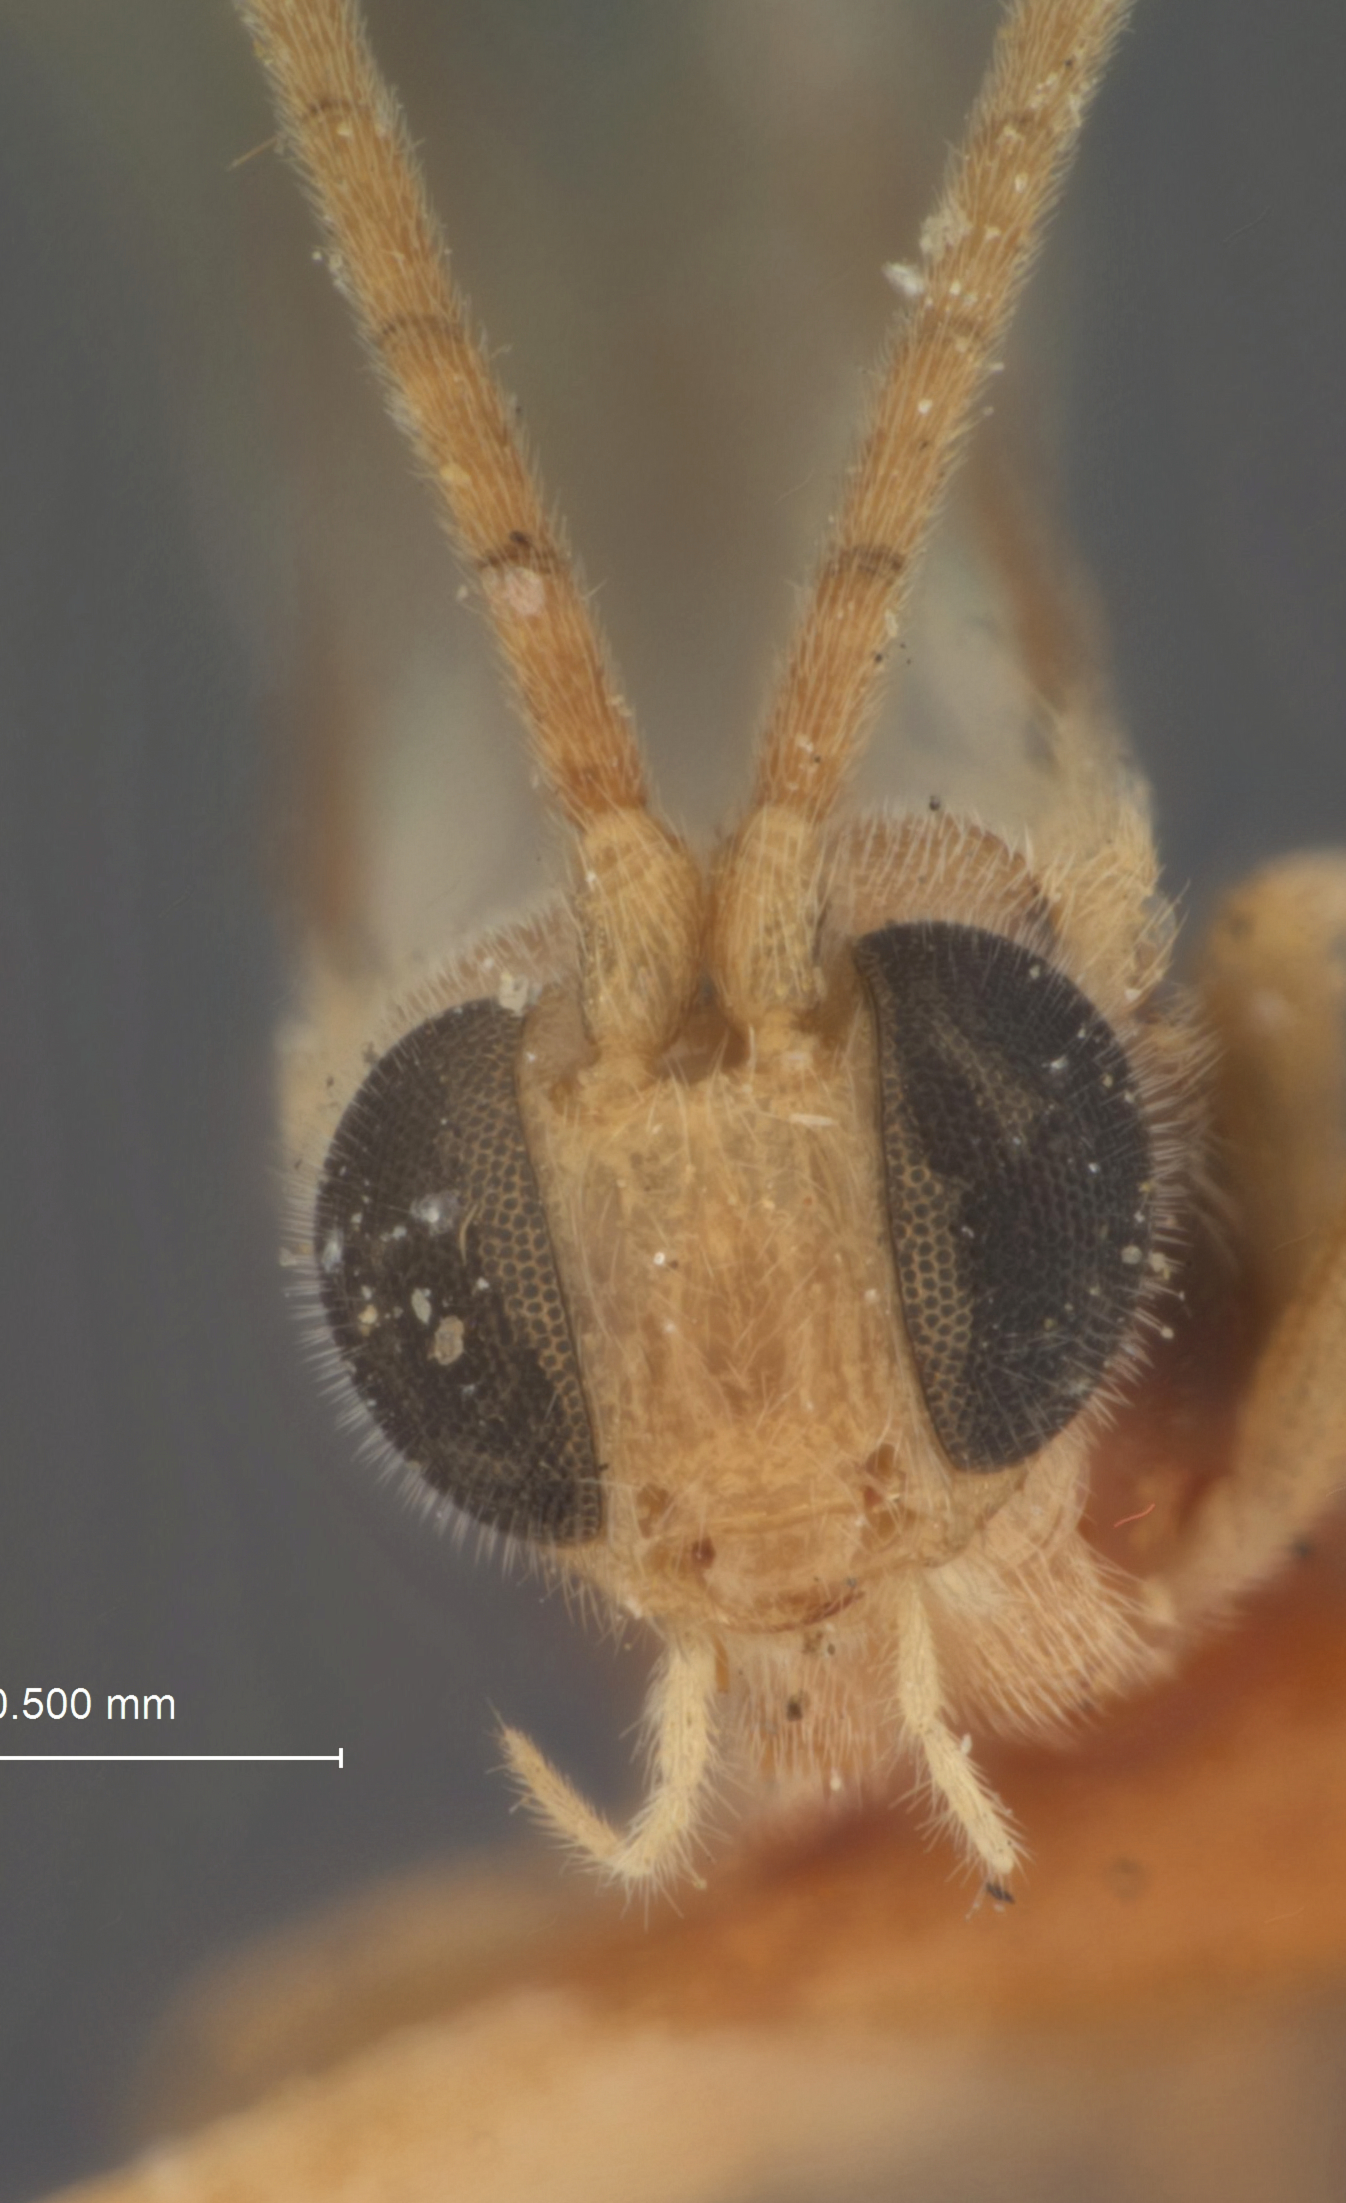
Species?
Protomicroplitis melleus
